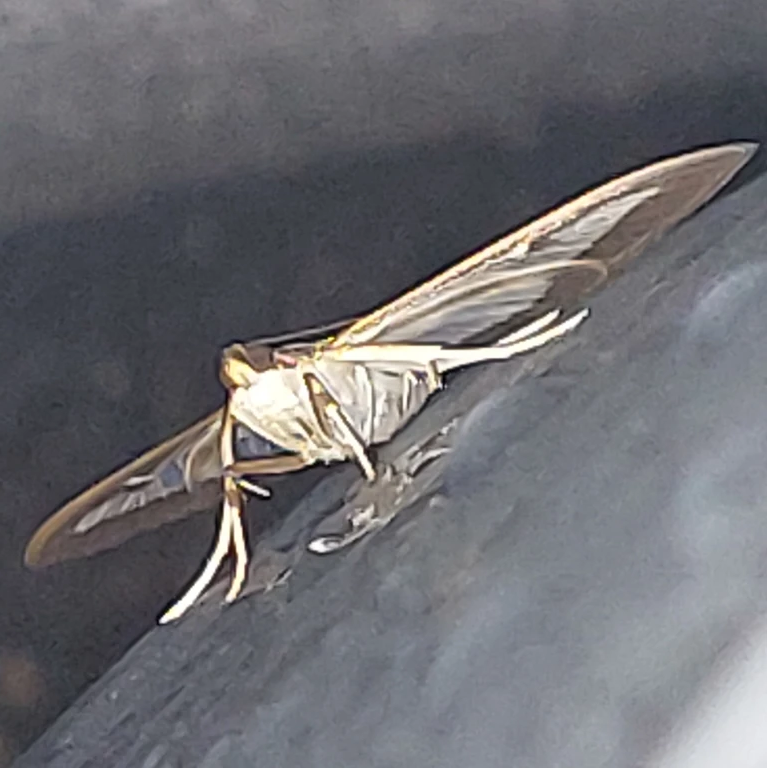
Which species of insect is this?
Cydalima perspectalis
